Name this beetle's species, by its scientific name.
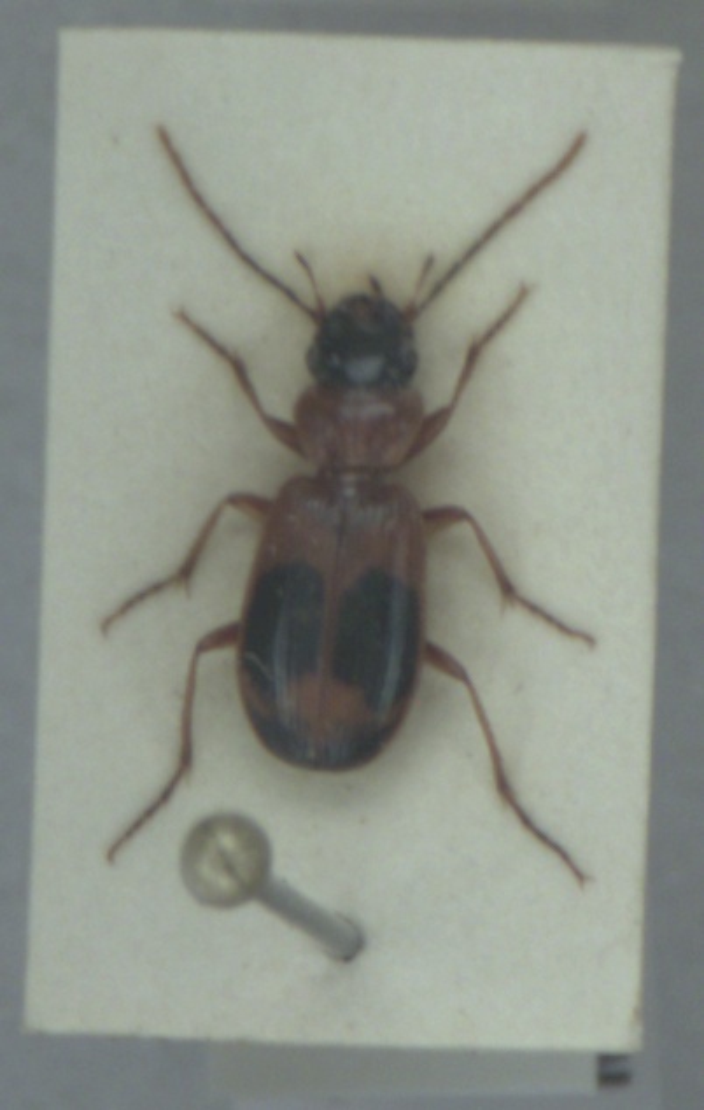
Badister unipustulatus
